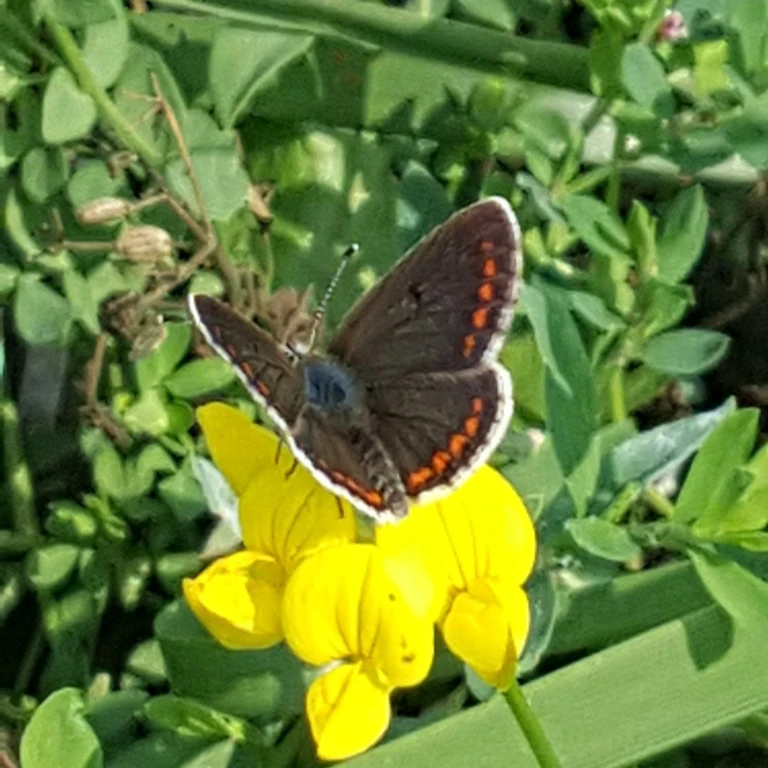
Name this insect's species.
Aricia agestis/artaxerxes
